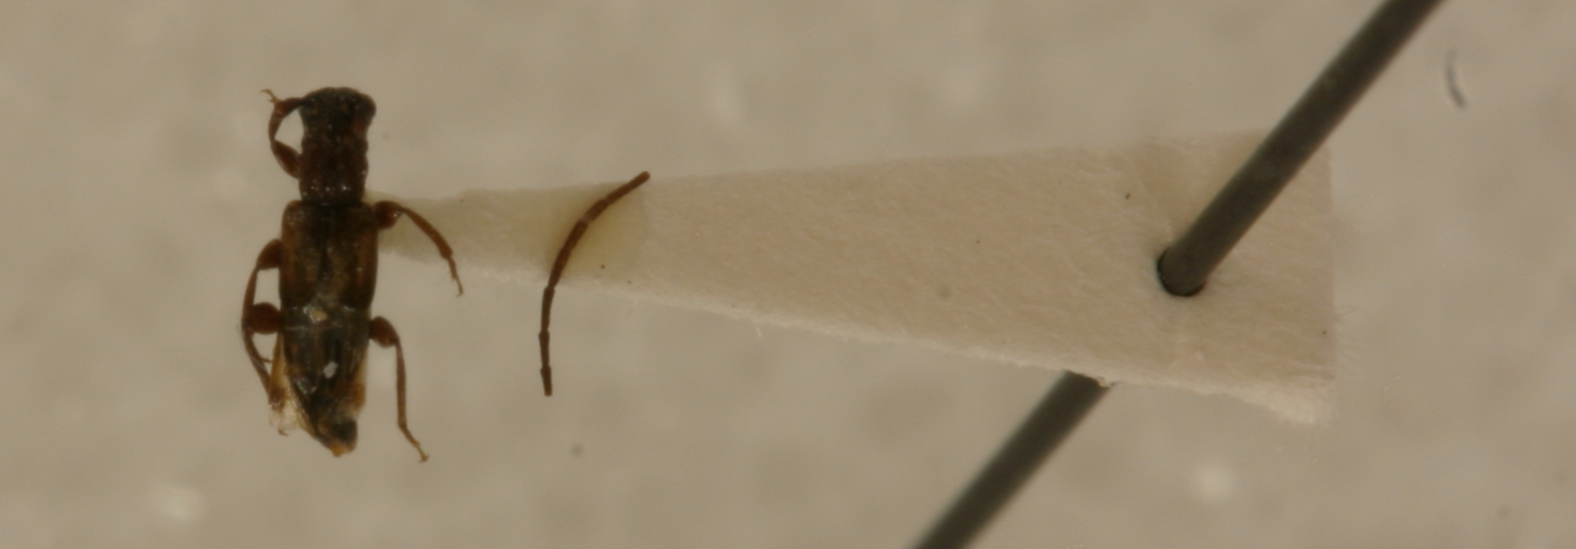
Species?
Tessaropa hispaniolae
